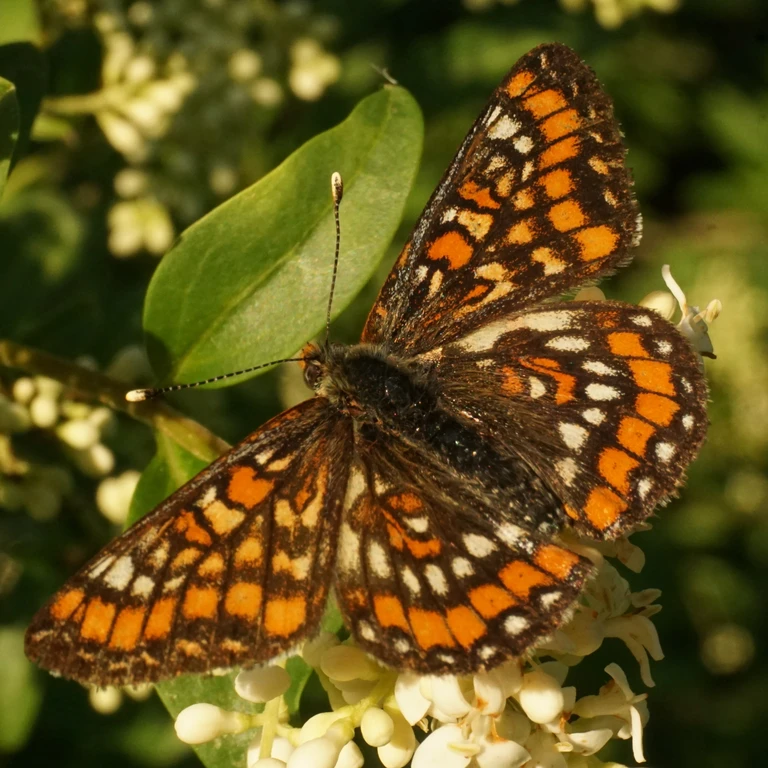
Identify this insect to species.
Euphydryas maturna
